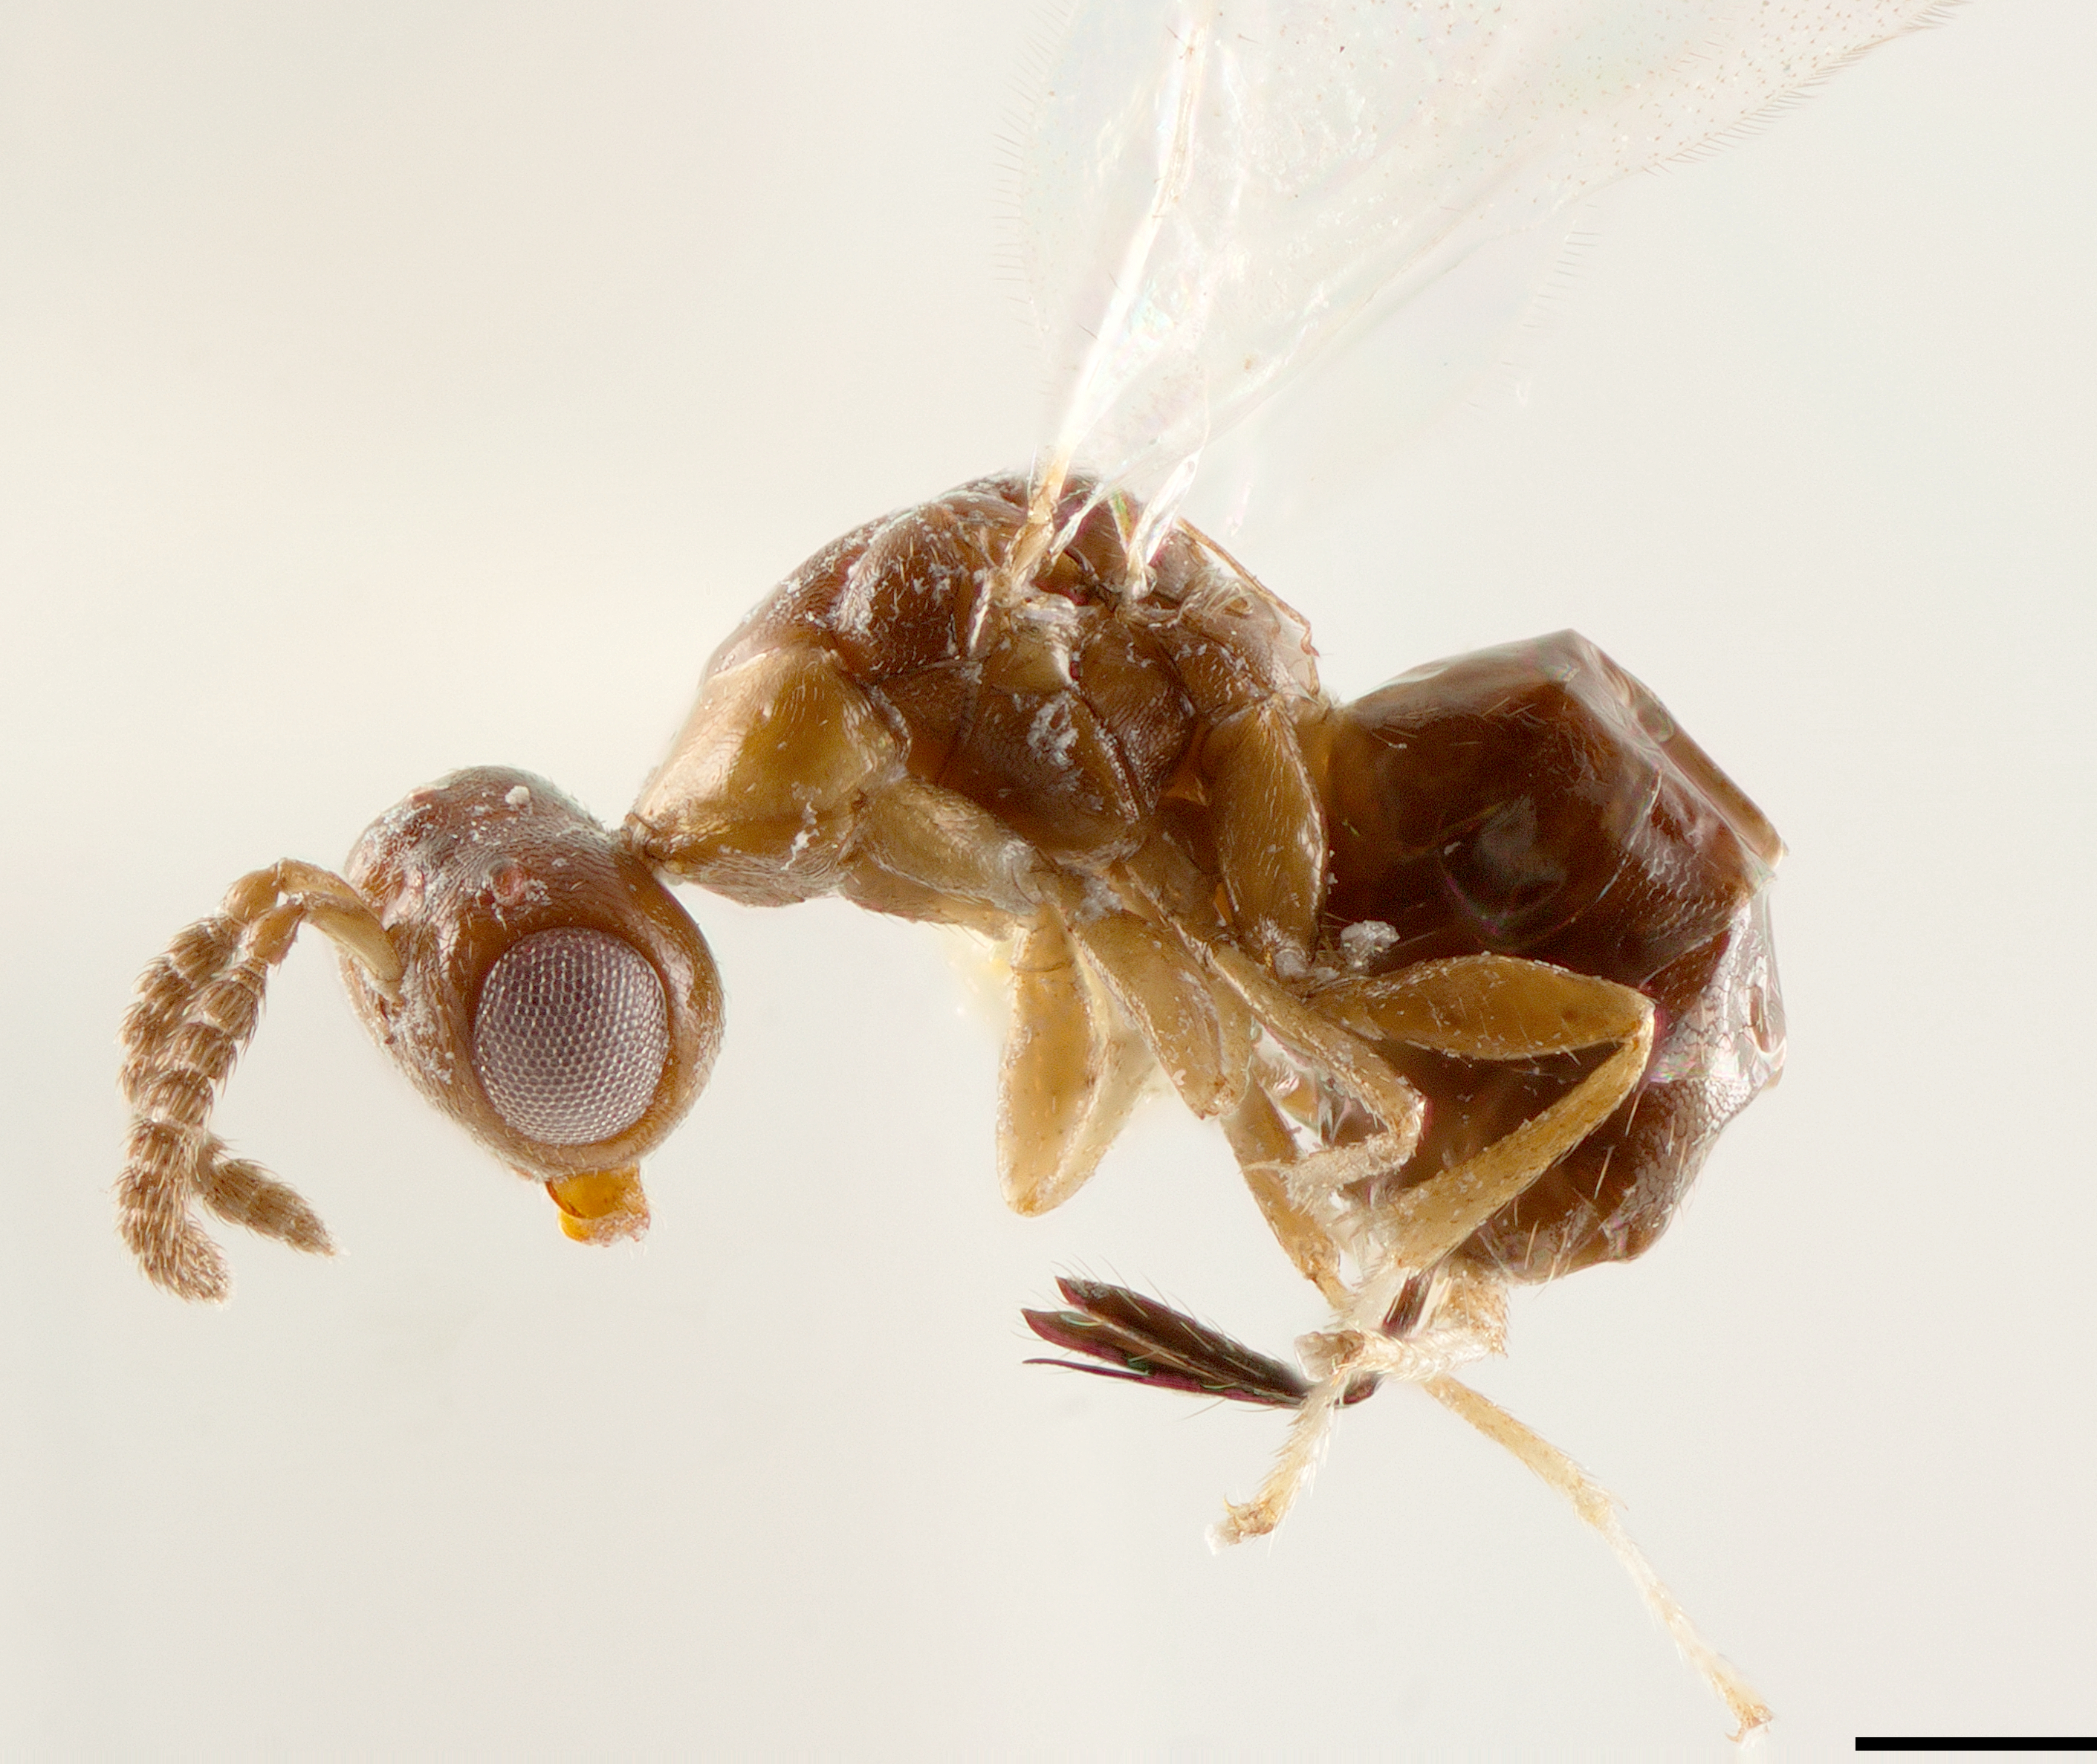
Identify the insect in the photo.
Anidarnes bicolor
